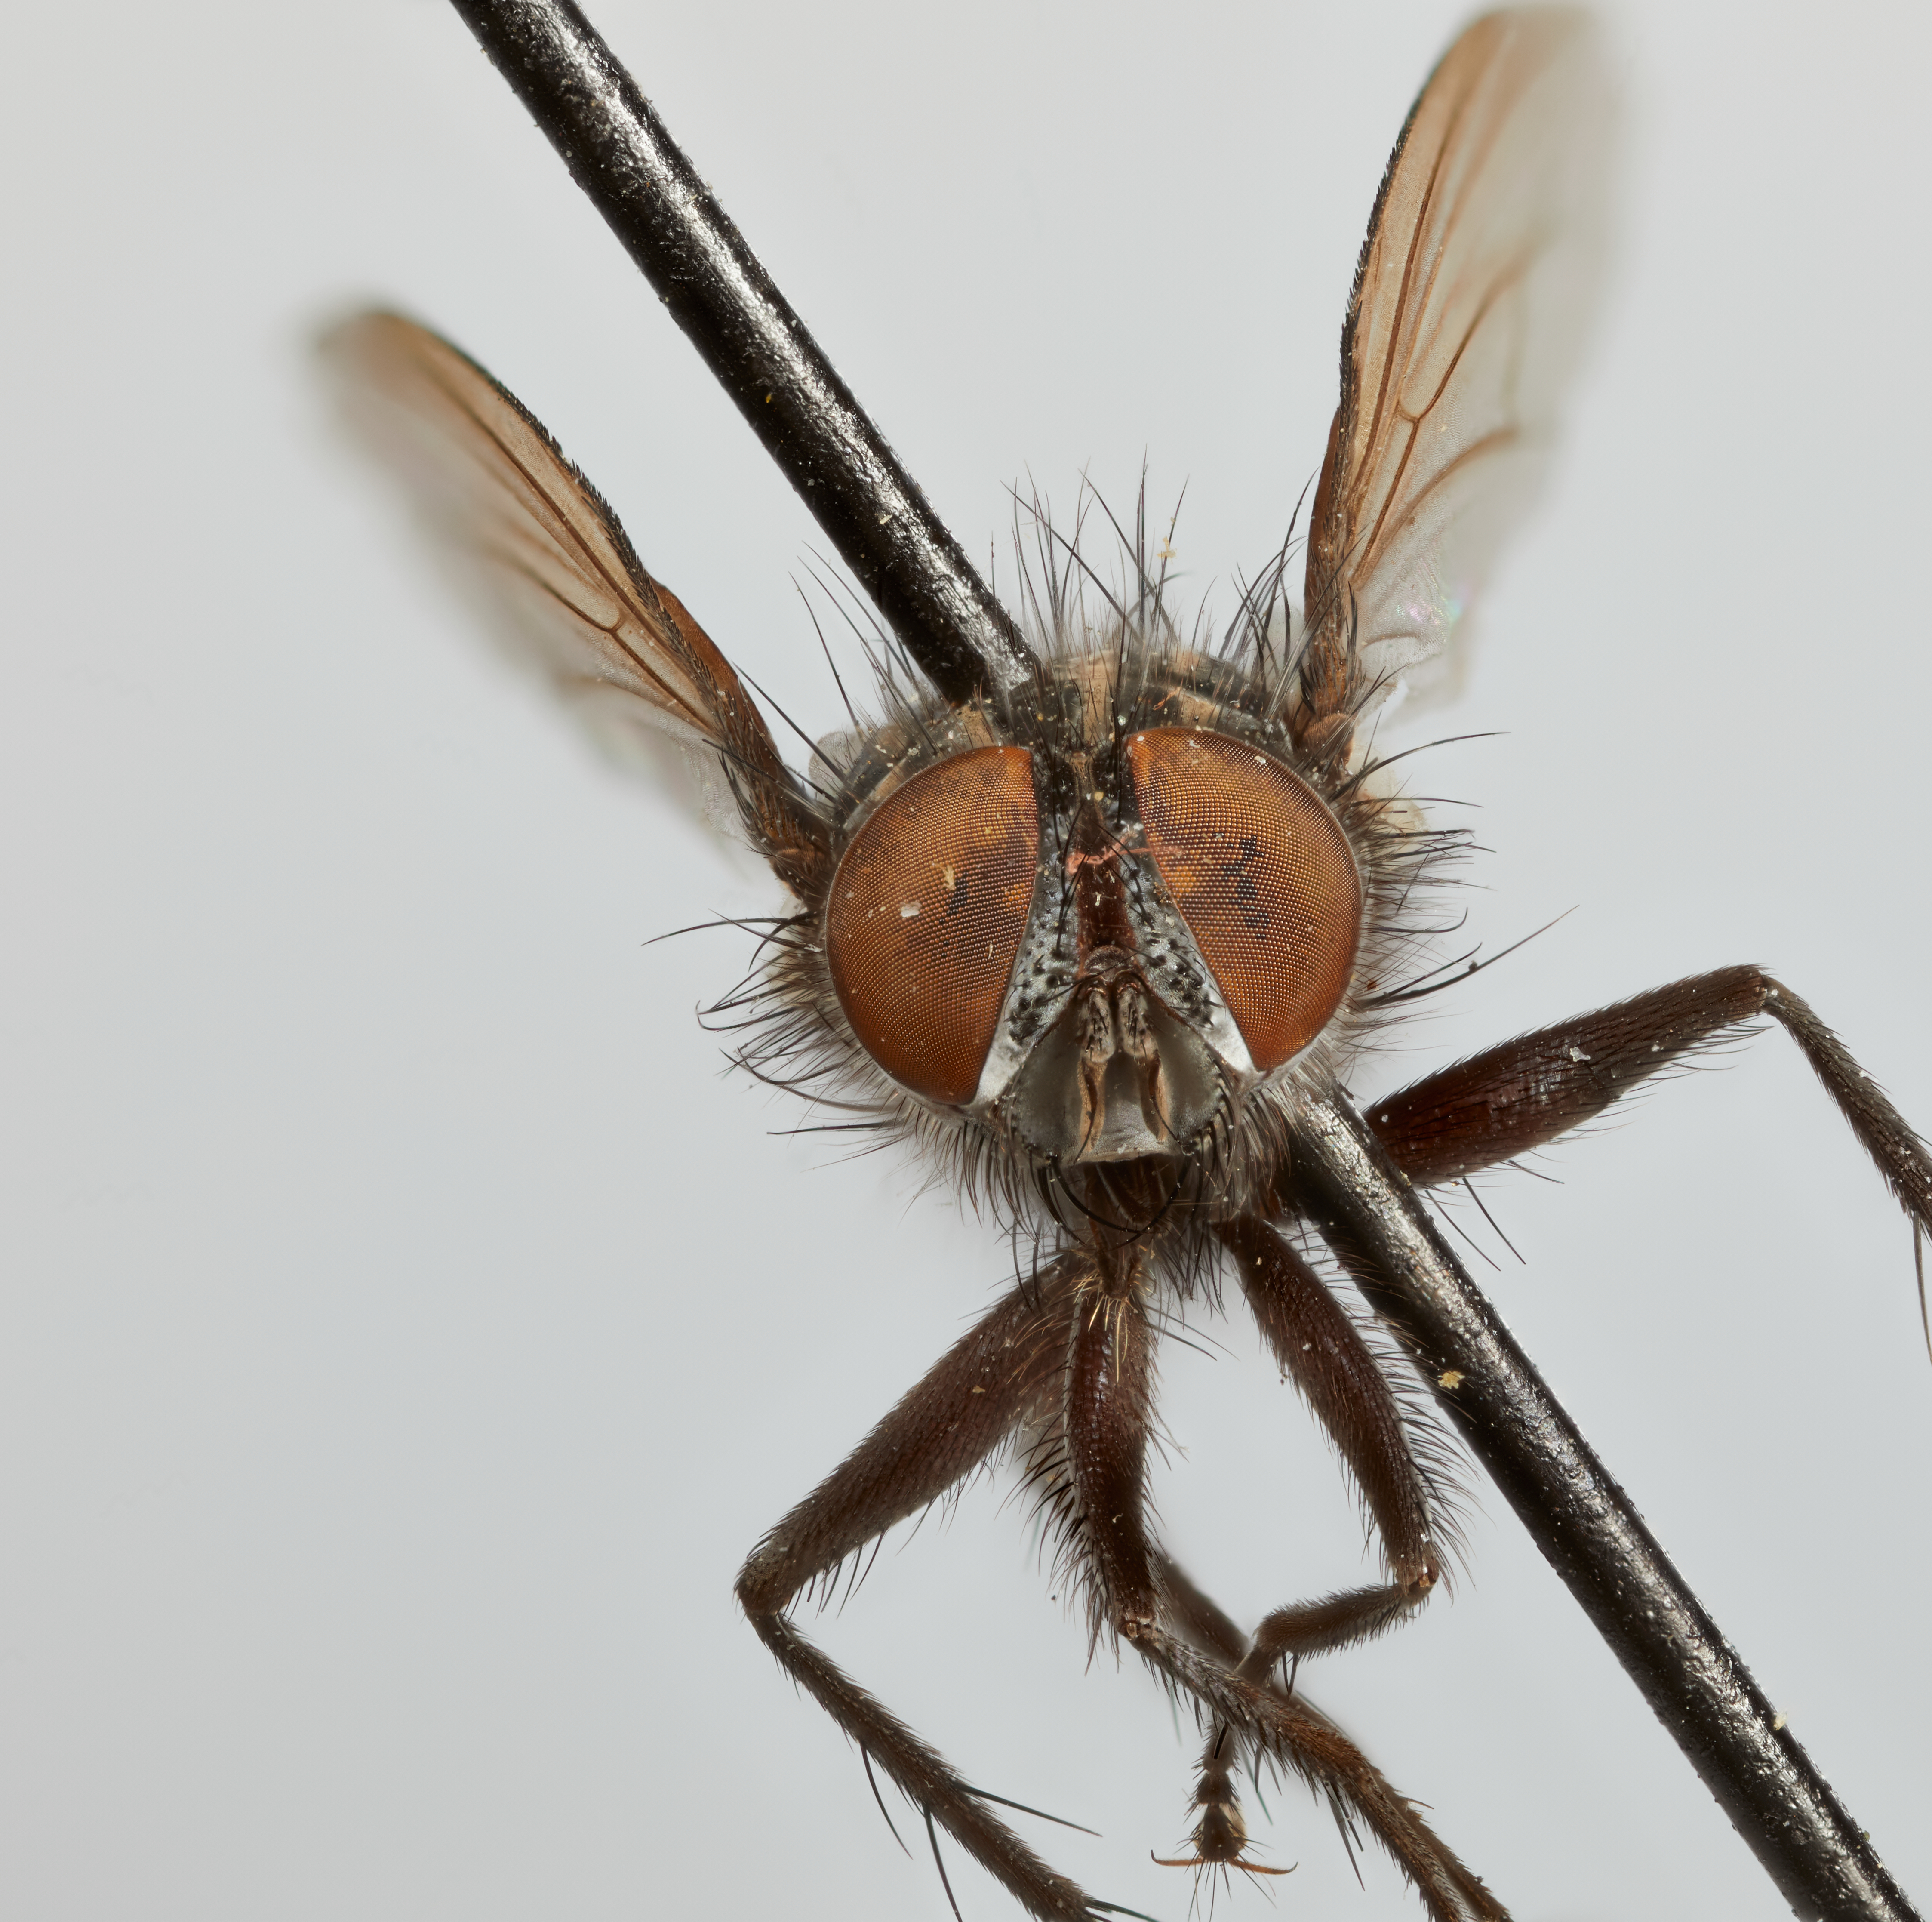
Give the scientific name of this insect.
Simoma grahami
